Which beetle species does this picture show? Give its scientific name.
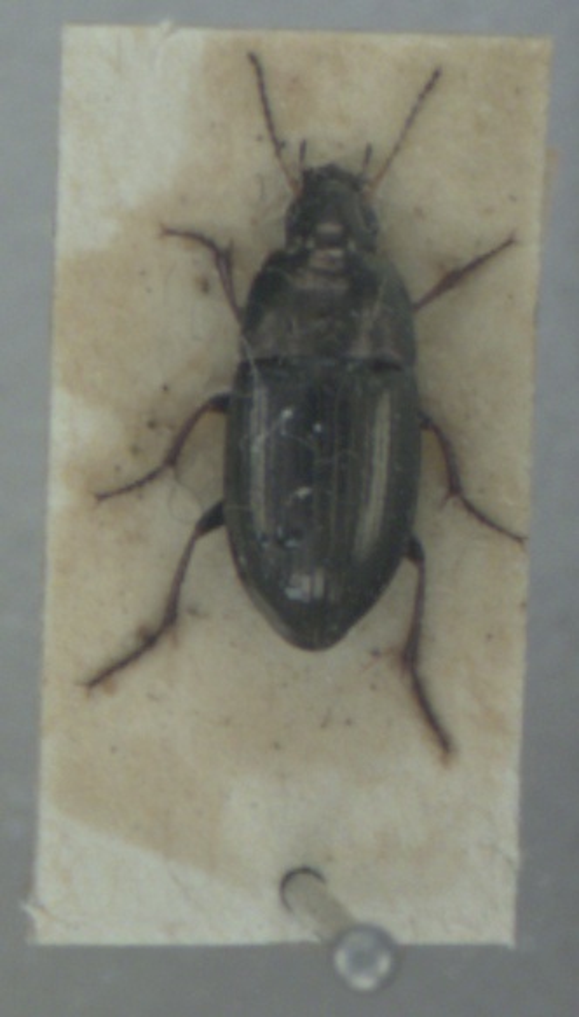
Amara aenea
